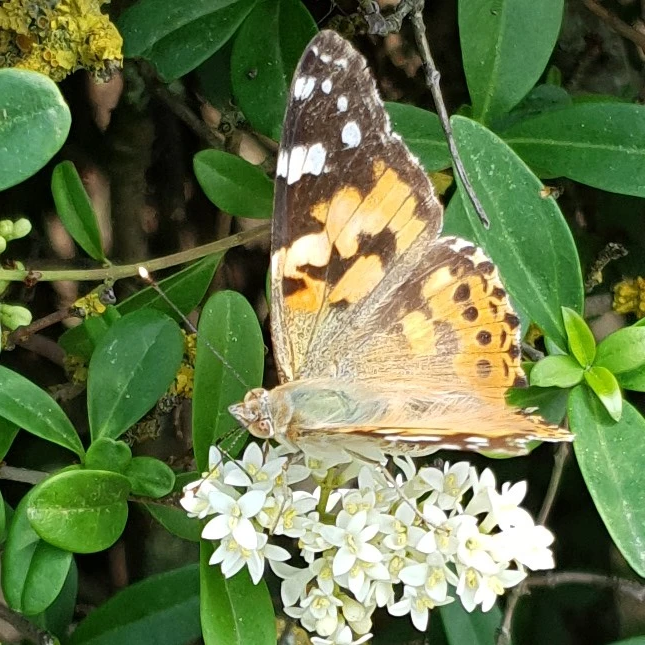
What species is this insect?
Vanessa cardui
